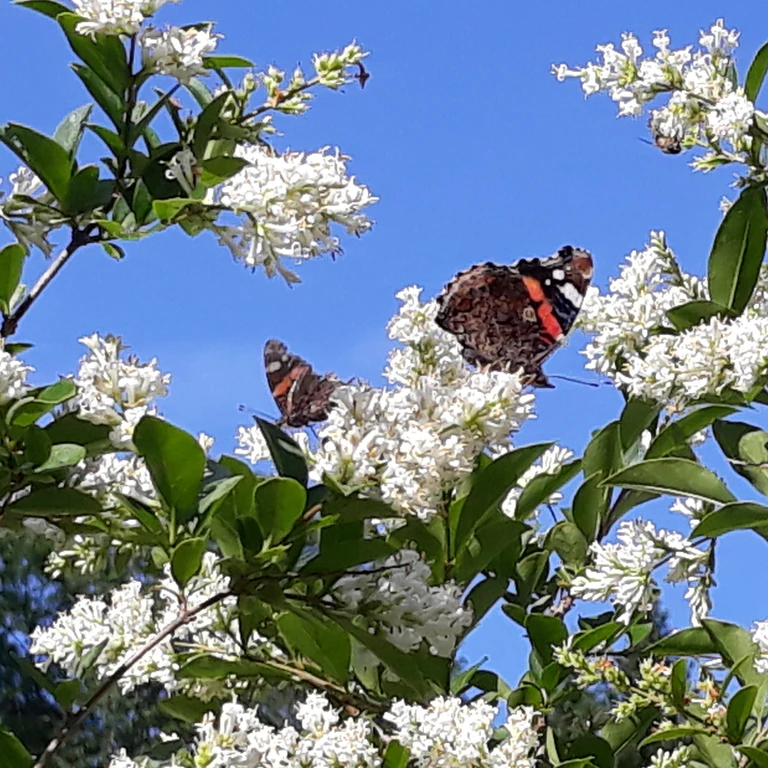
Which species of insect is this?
Vanessa atalanta
